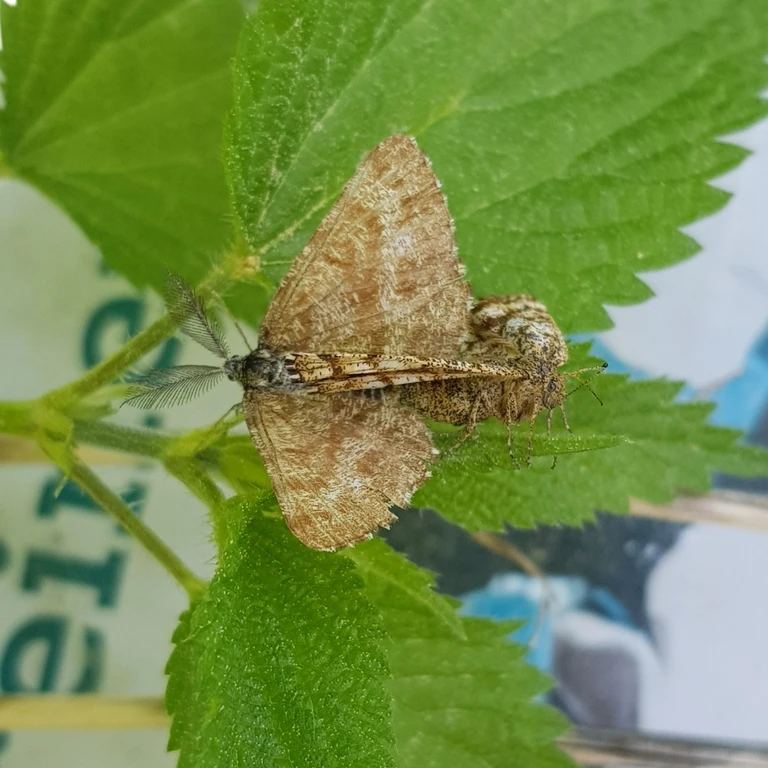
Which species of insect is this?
Ematurga atomaria
